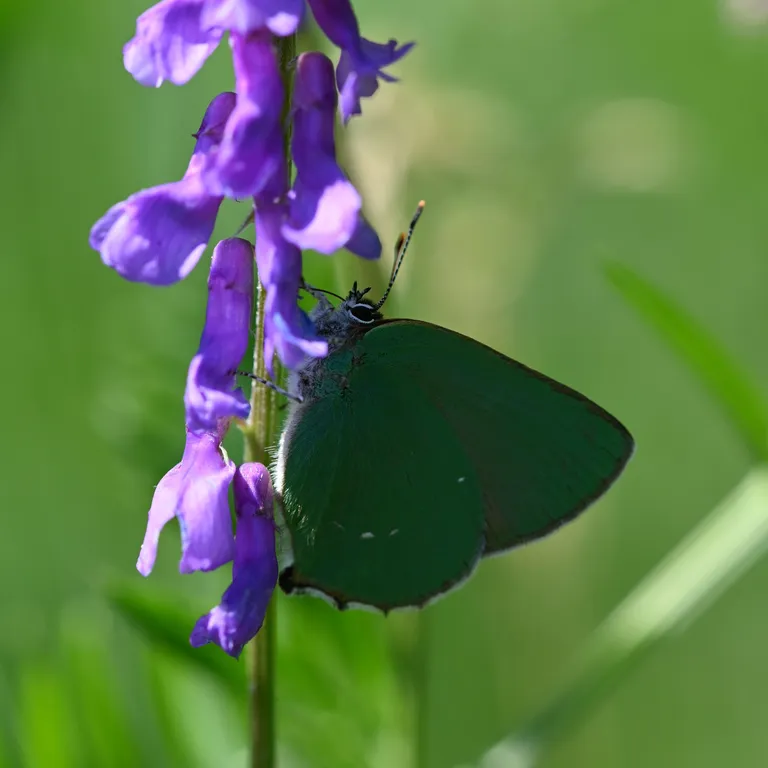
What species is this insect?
Callophrys rubi
